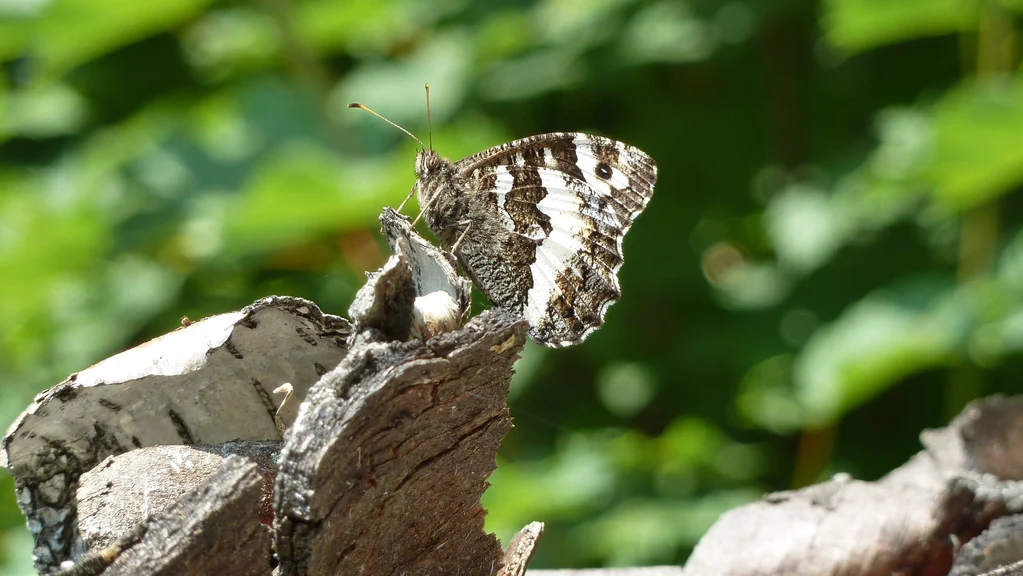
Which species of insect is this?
Brintesia circe
